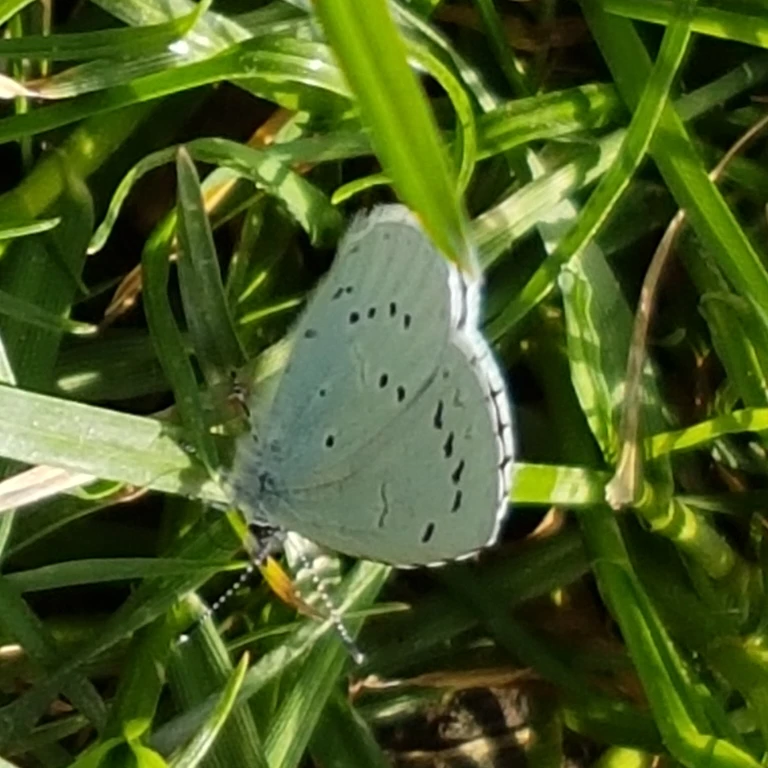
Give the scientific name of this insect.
Celastrina argiolus
